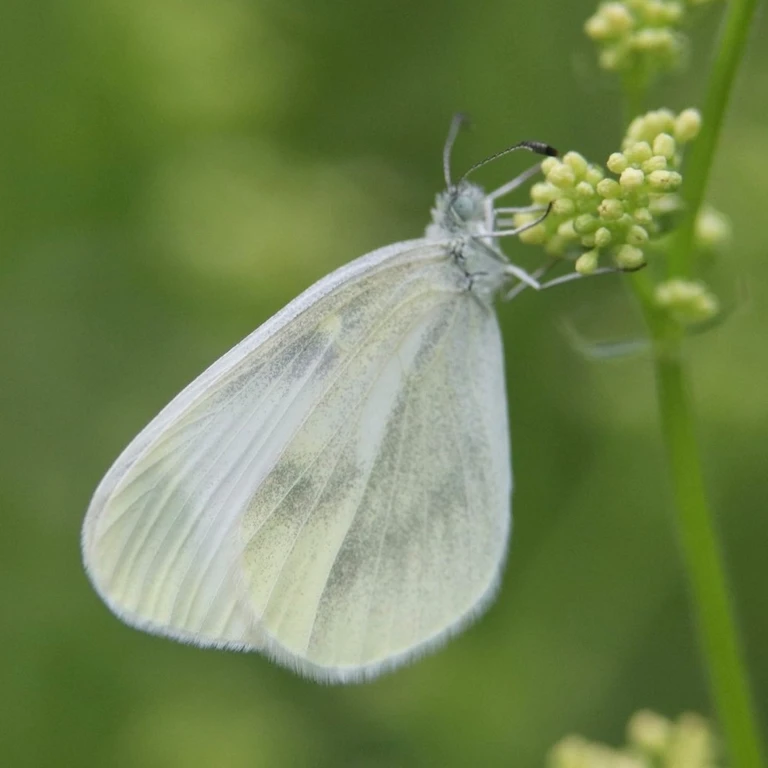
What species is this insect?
Leptidea sinapis/juvernica
